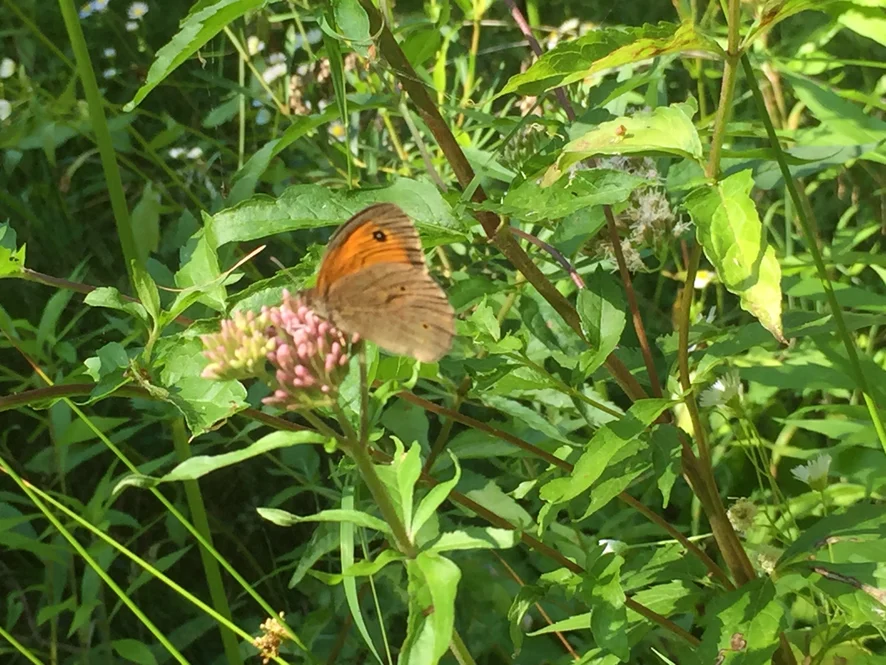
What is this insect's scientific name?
Maniola jurtina
